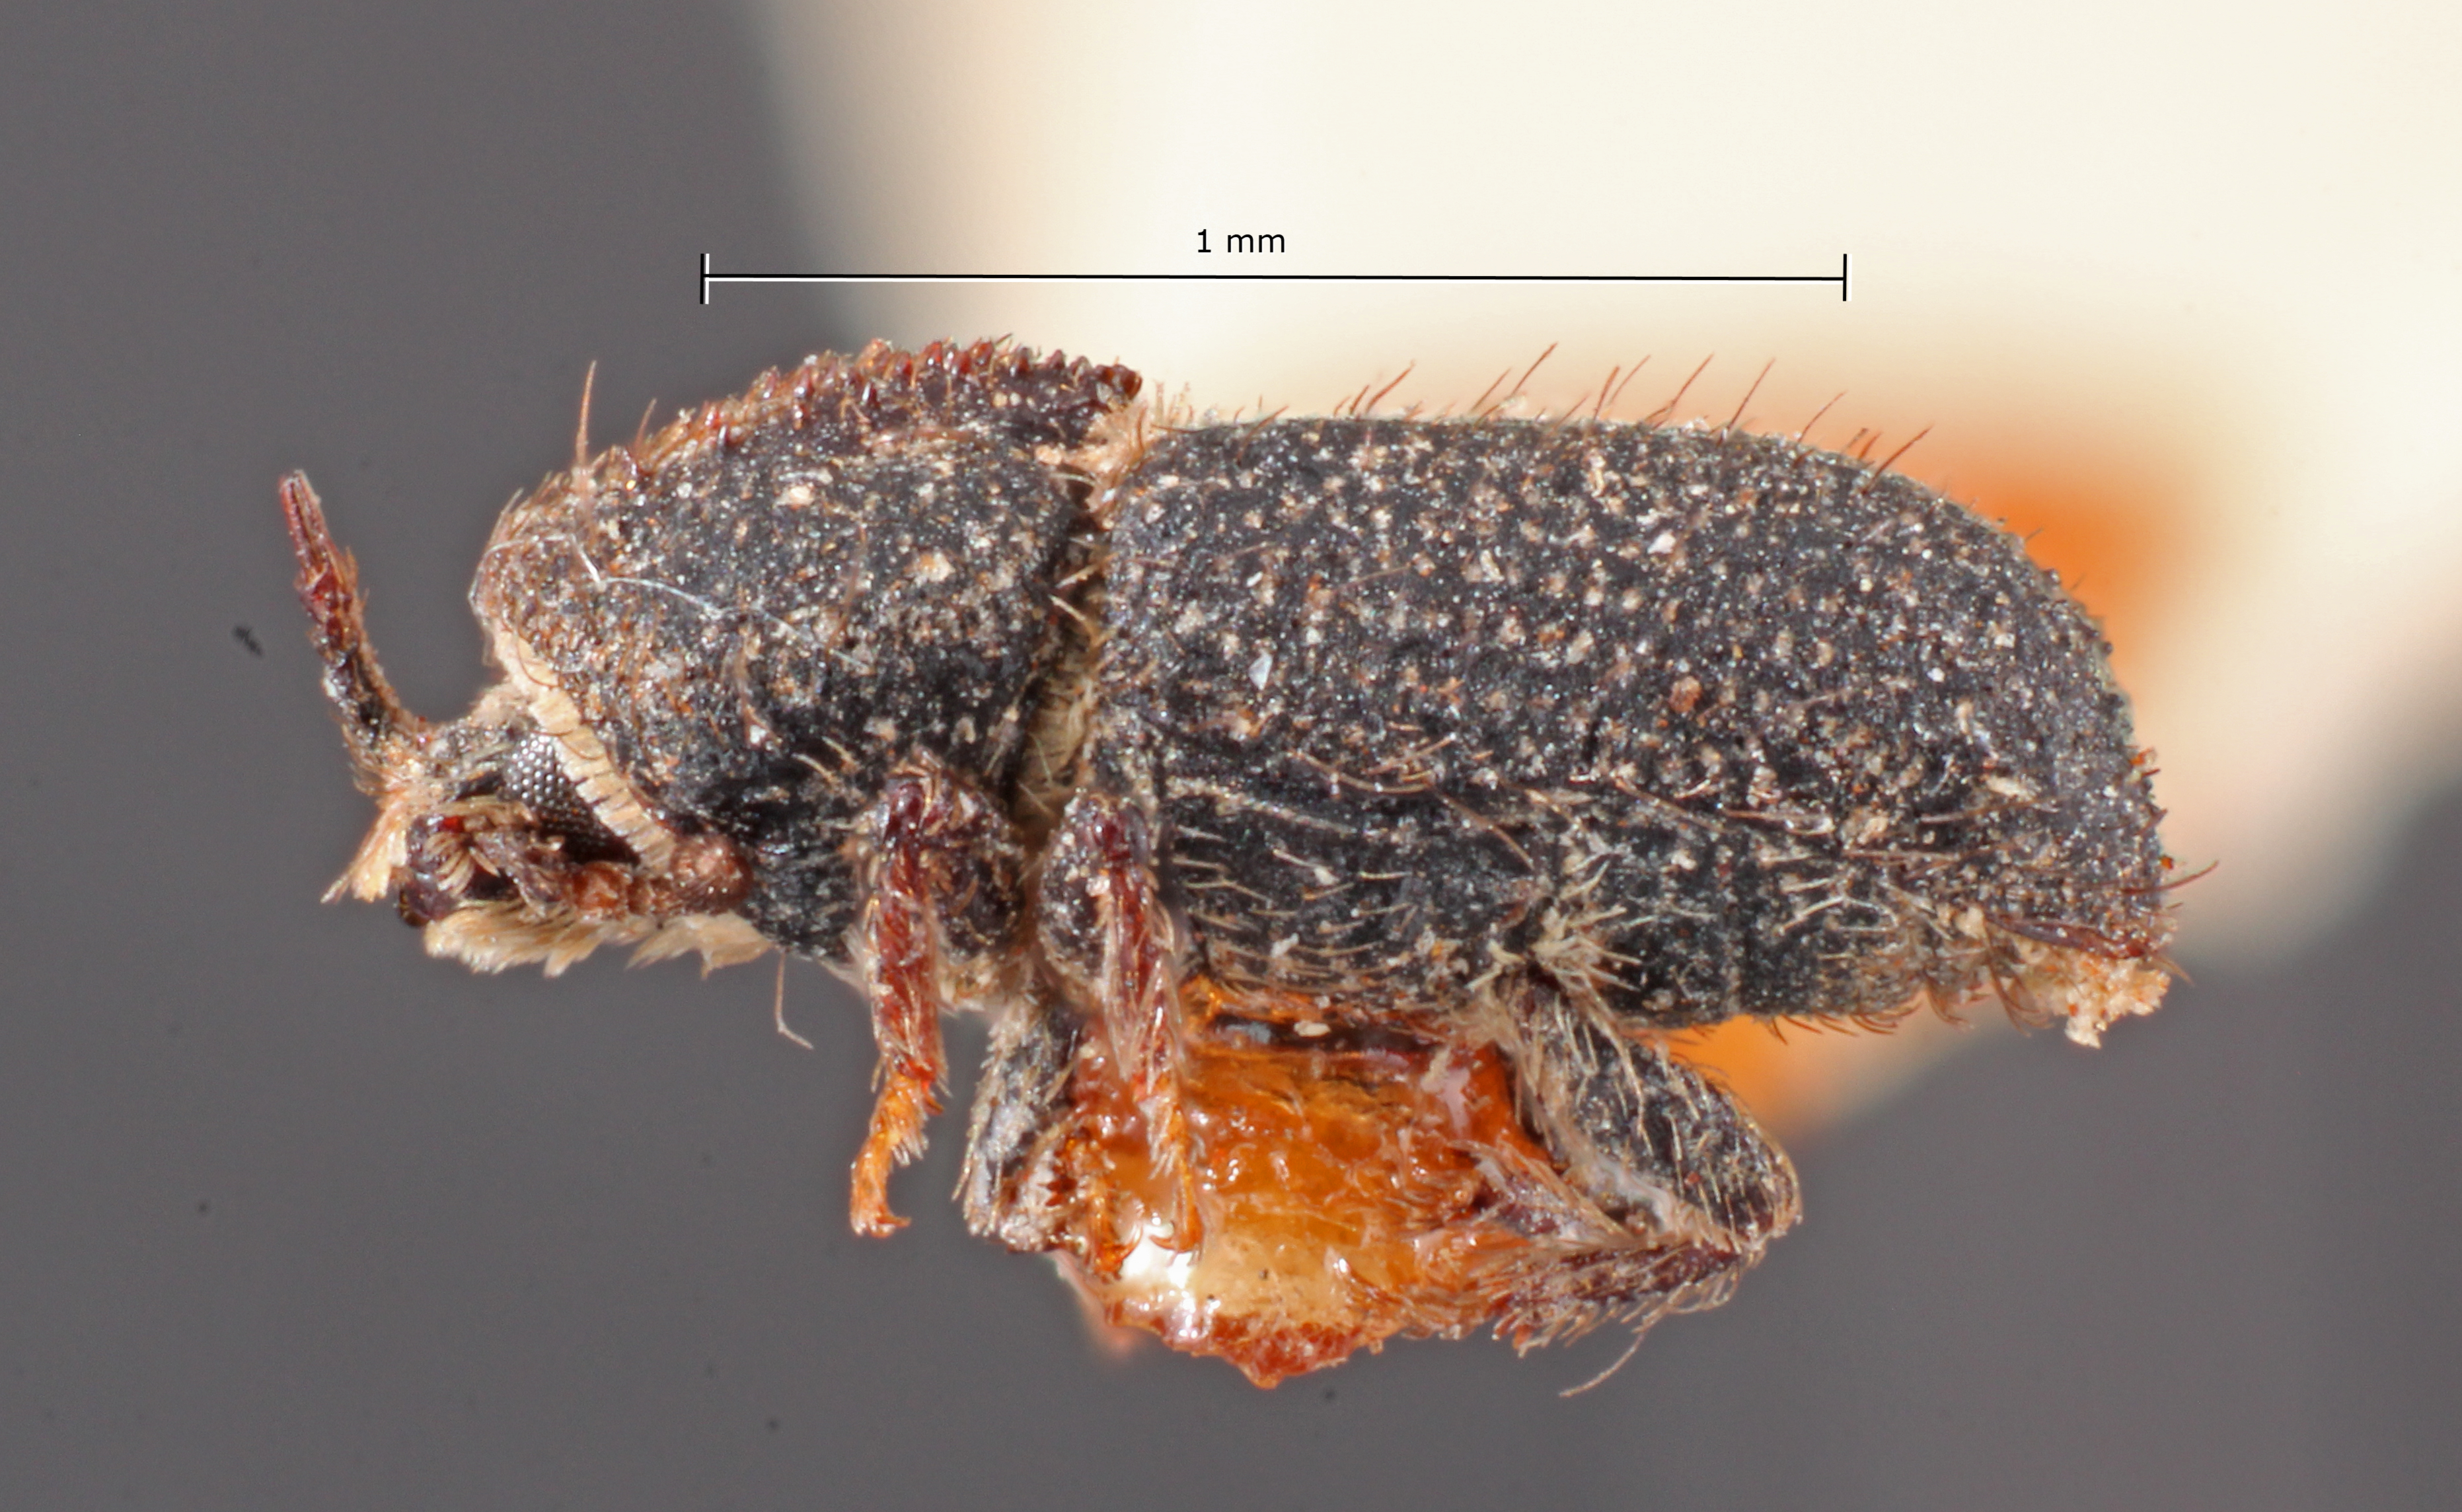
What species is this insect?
Cactopinus rhois
